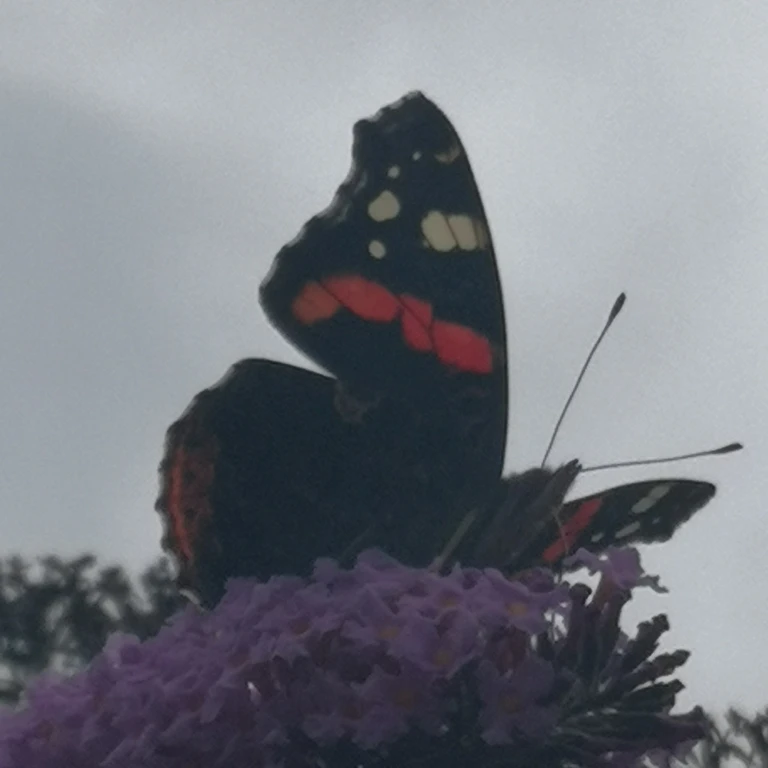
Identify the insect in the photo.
Vanessa atalanta
